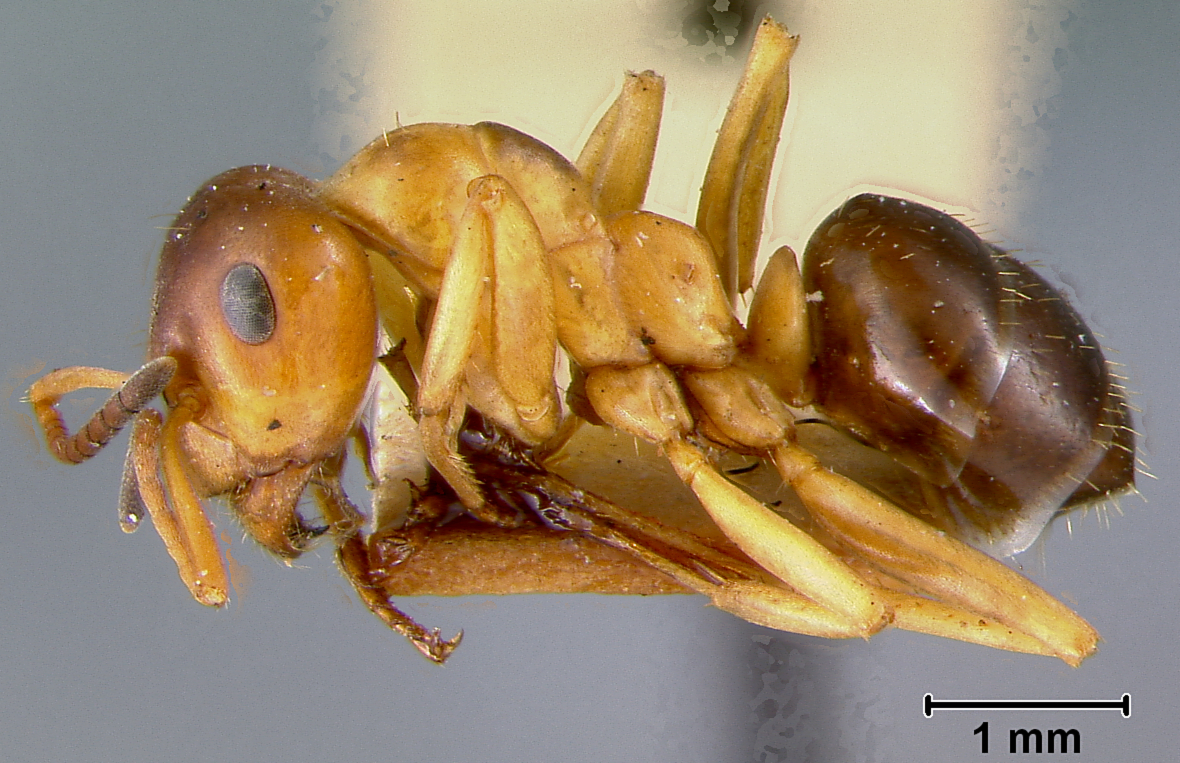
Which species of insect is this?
Formica subpolita
